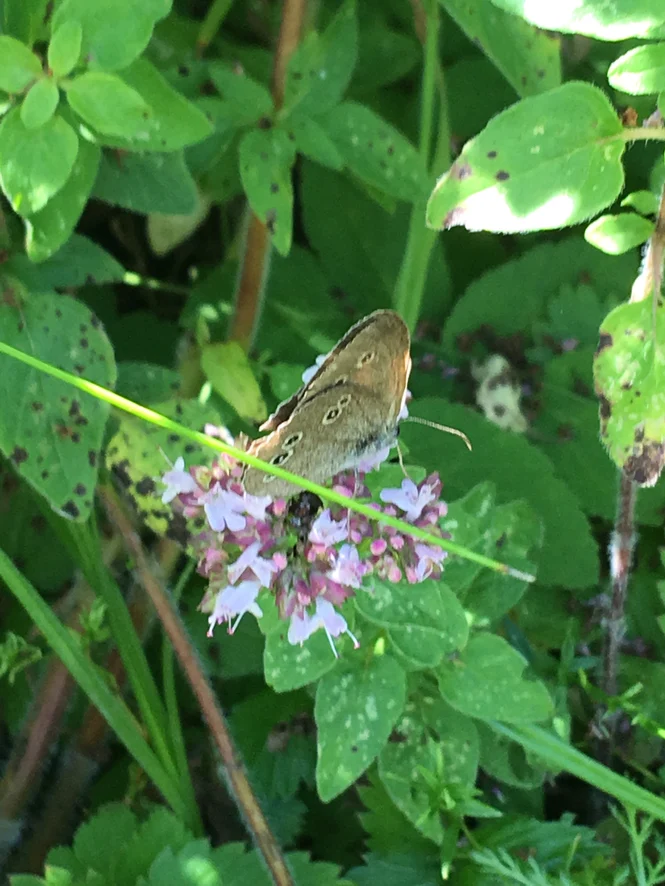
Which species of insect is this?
Aphantopus hyperantus
